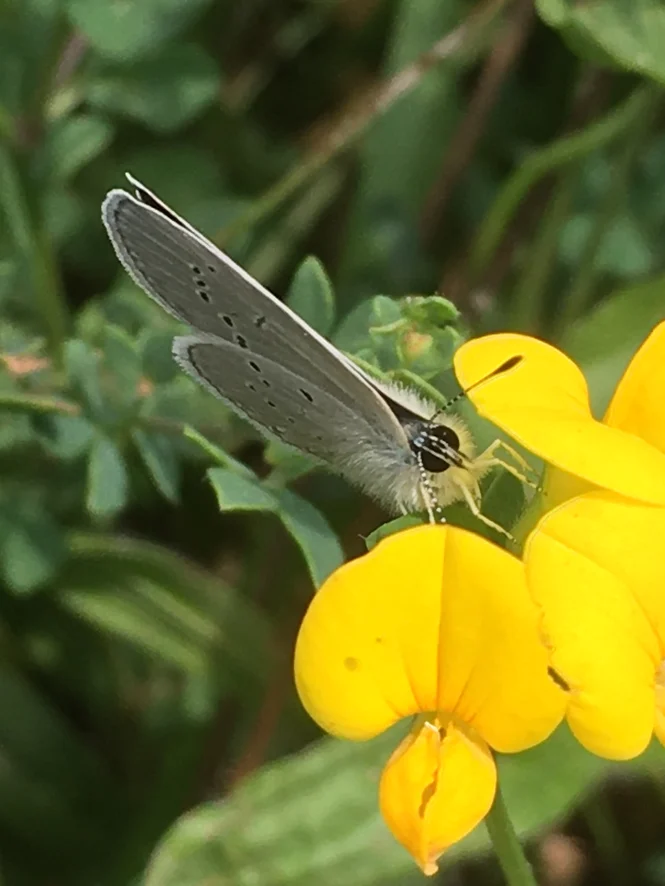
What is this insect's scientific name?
Cupido minimus
